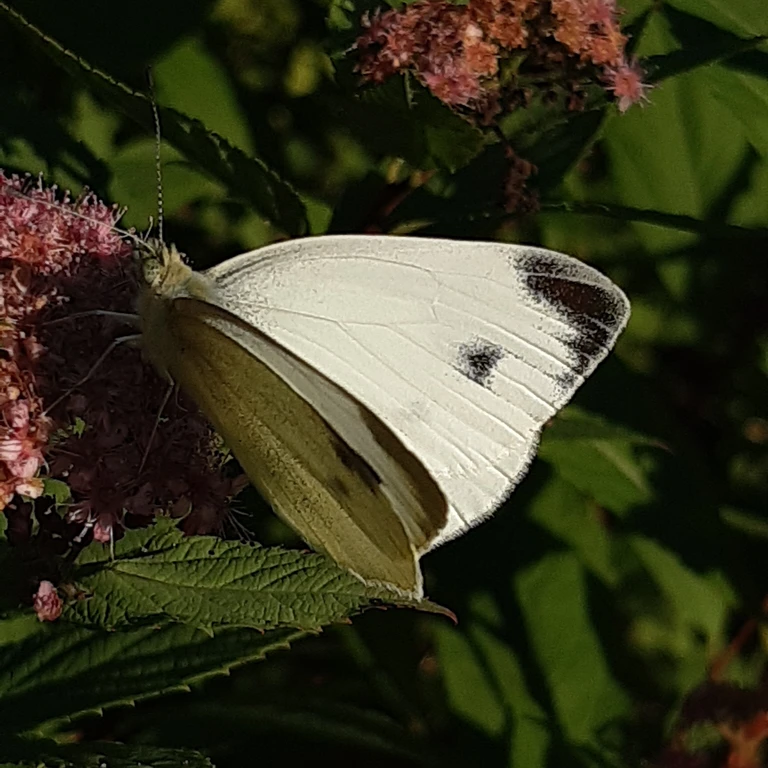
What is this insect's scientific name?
Pieris mannii
